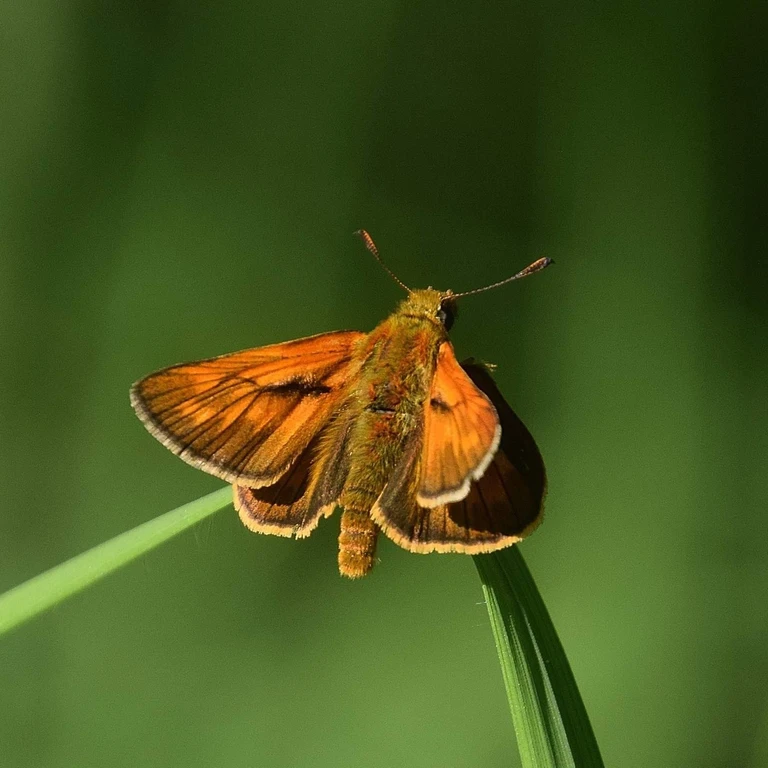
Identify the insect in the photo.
Ochlodes sylvanus (also Ochlodes venata)
